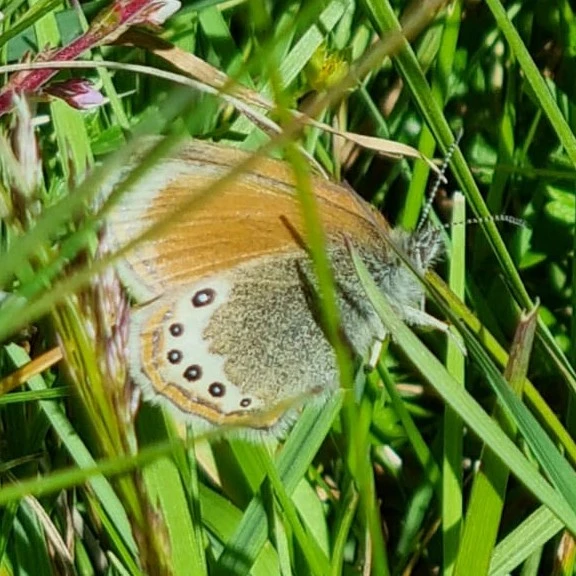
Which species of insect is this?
Coenonympha gardetta
